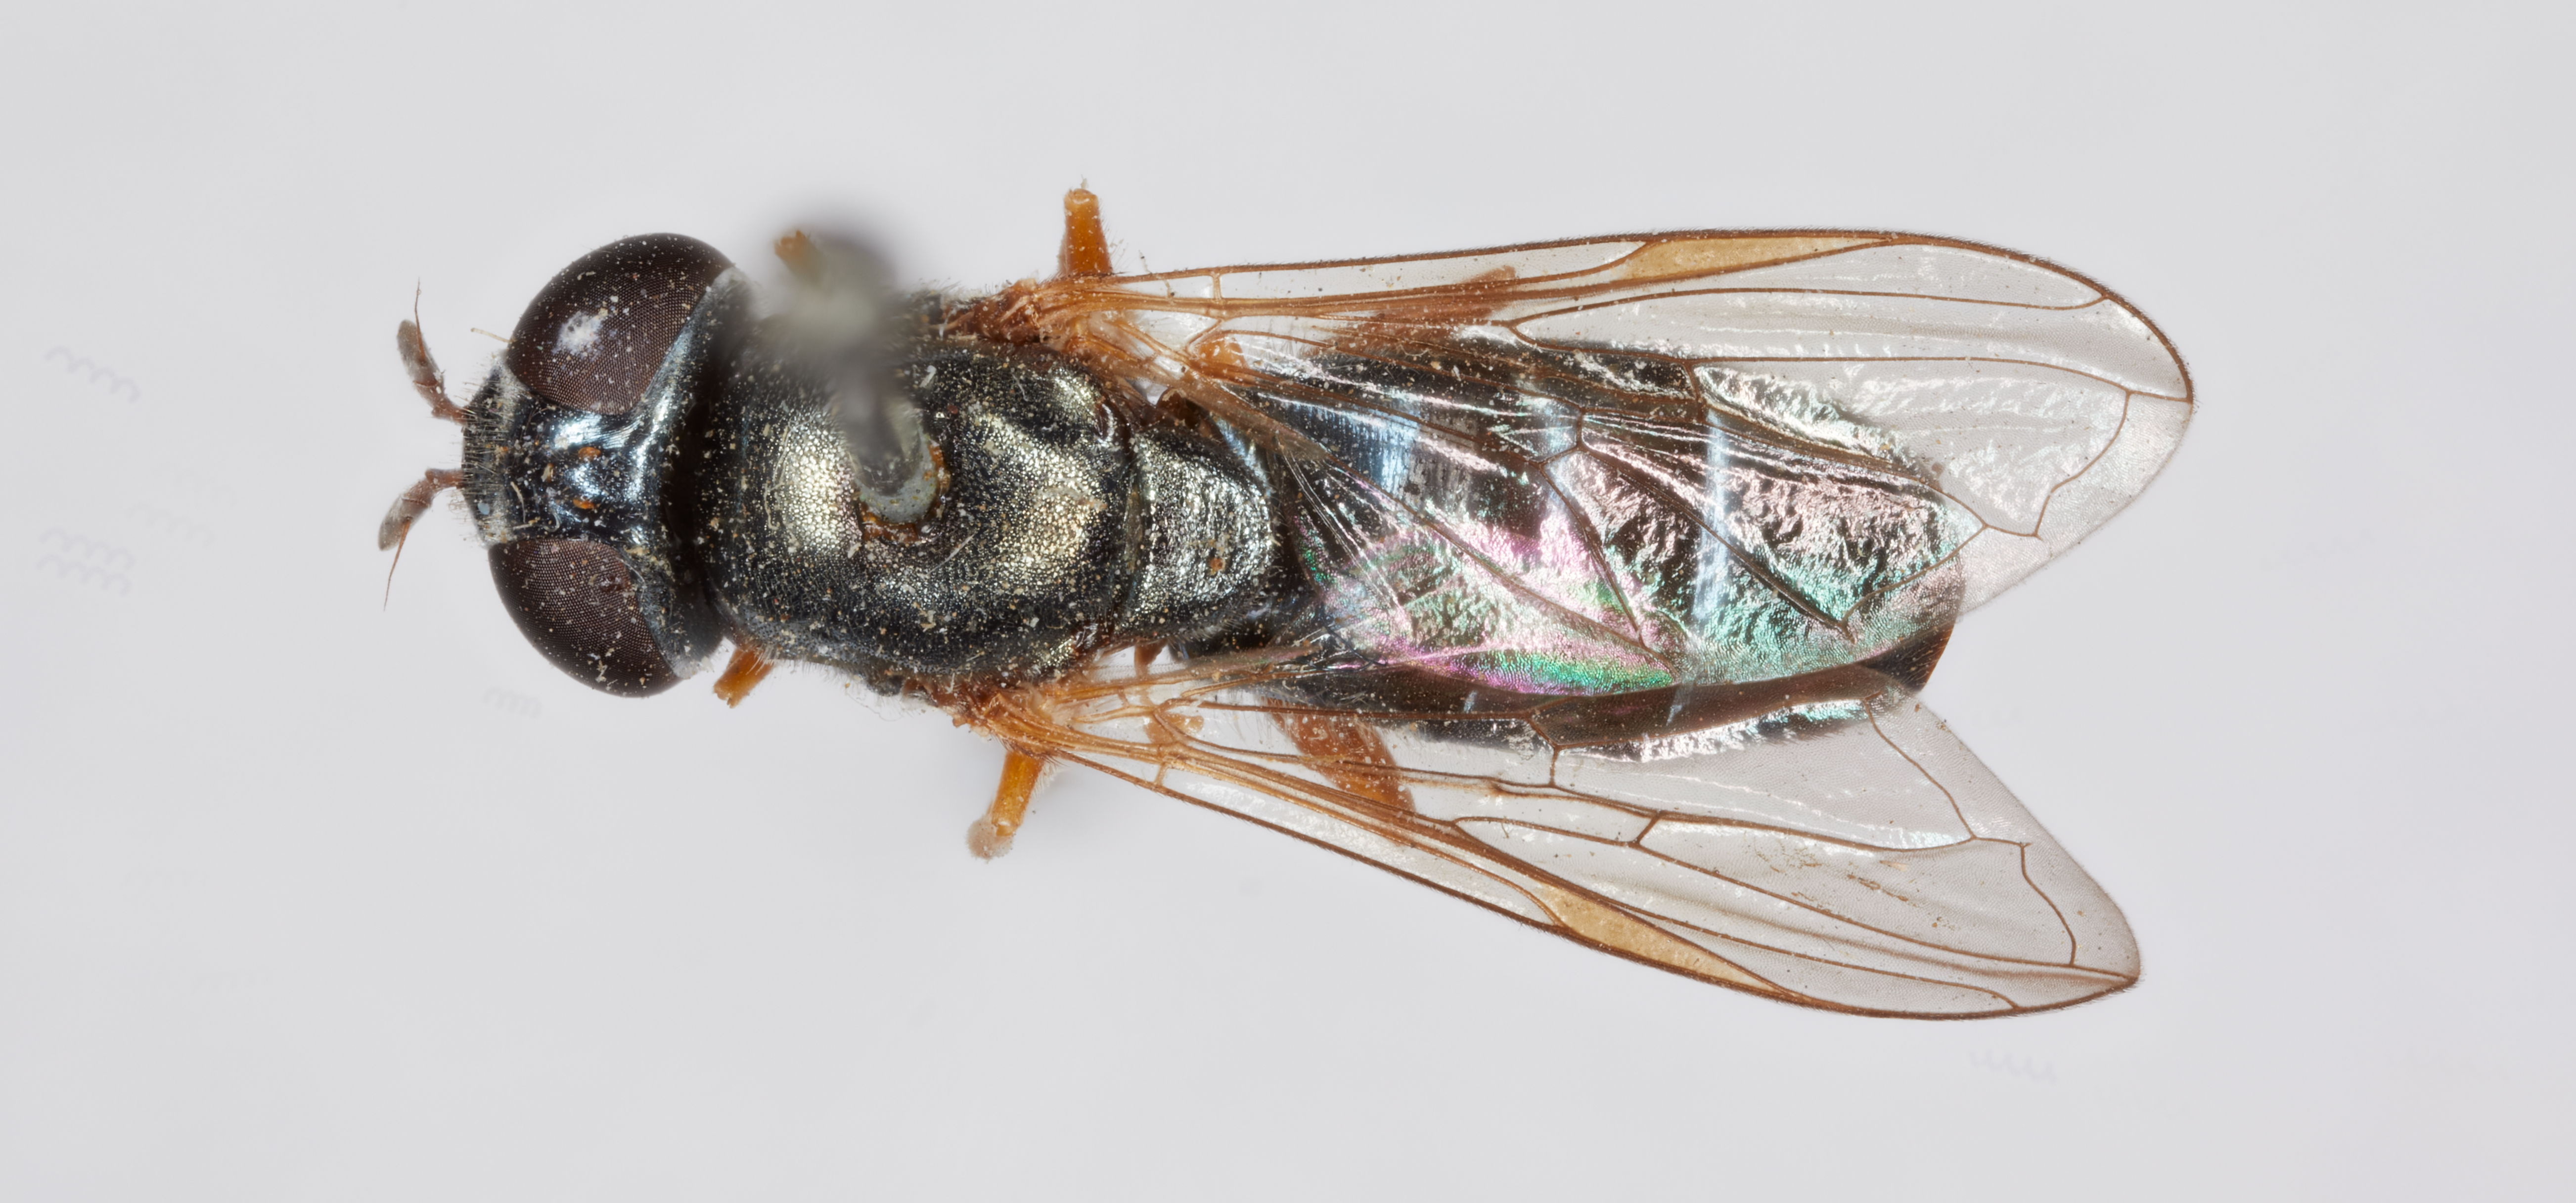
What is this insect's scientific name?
Cheilosia rufipes
